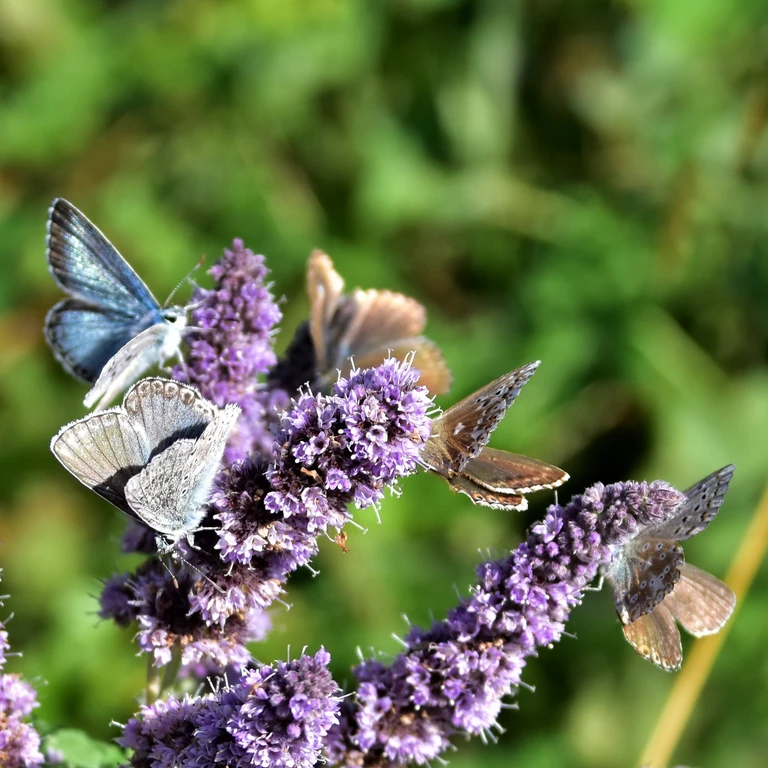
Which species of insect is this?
Lysandra coridon
